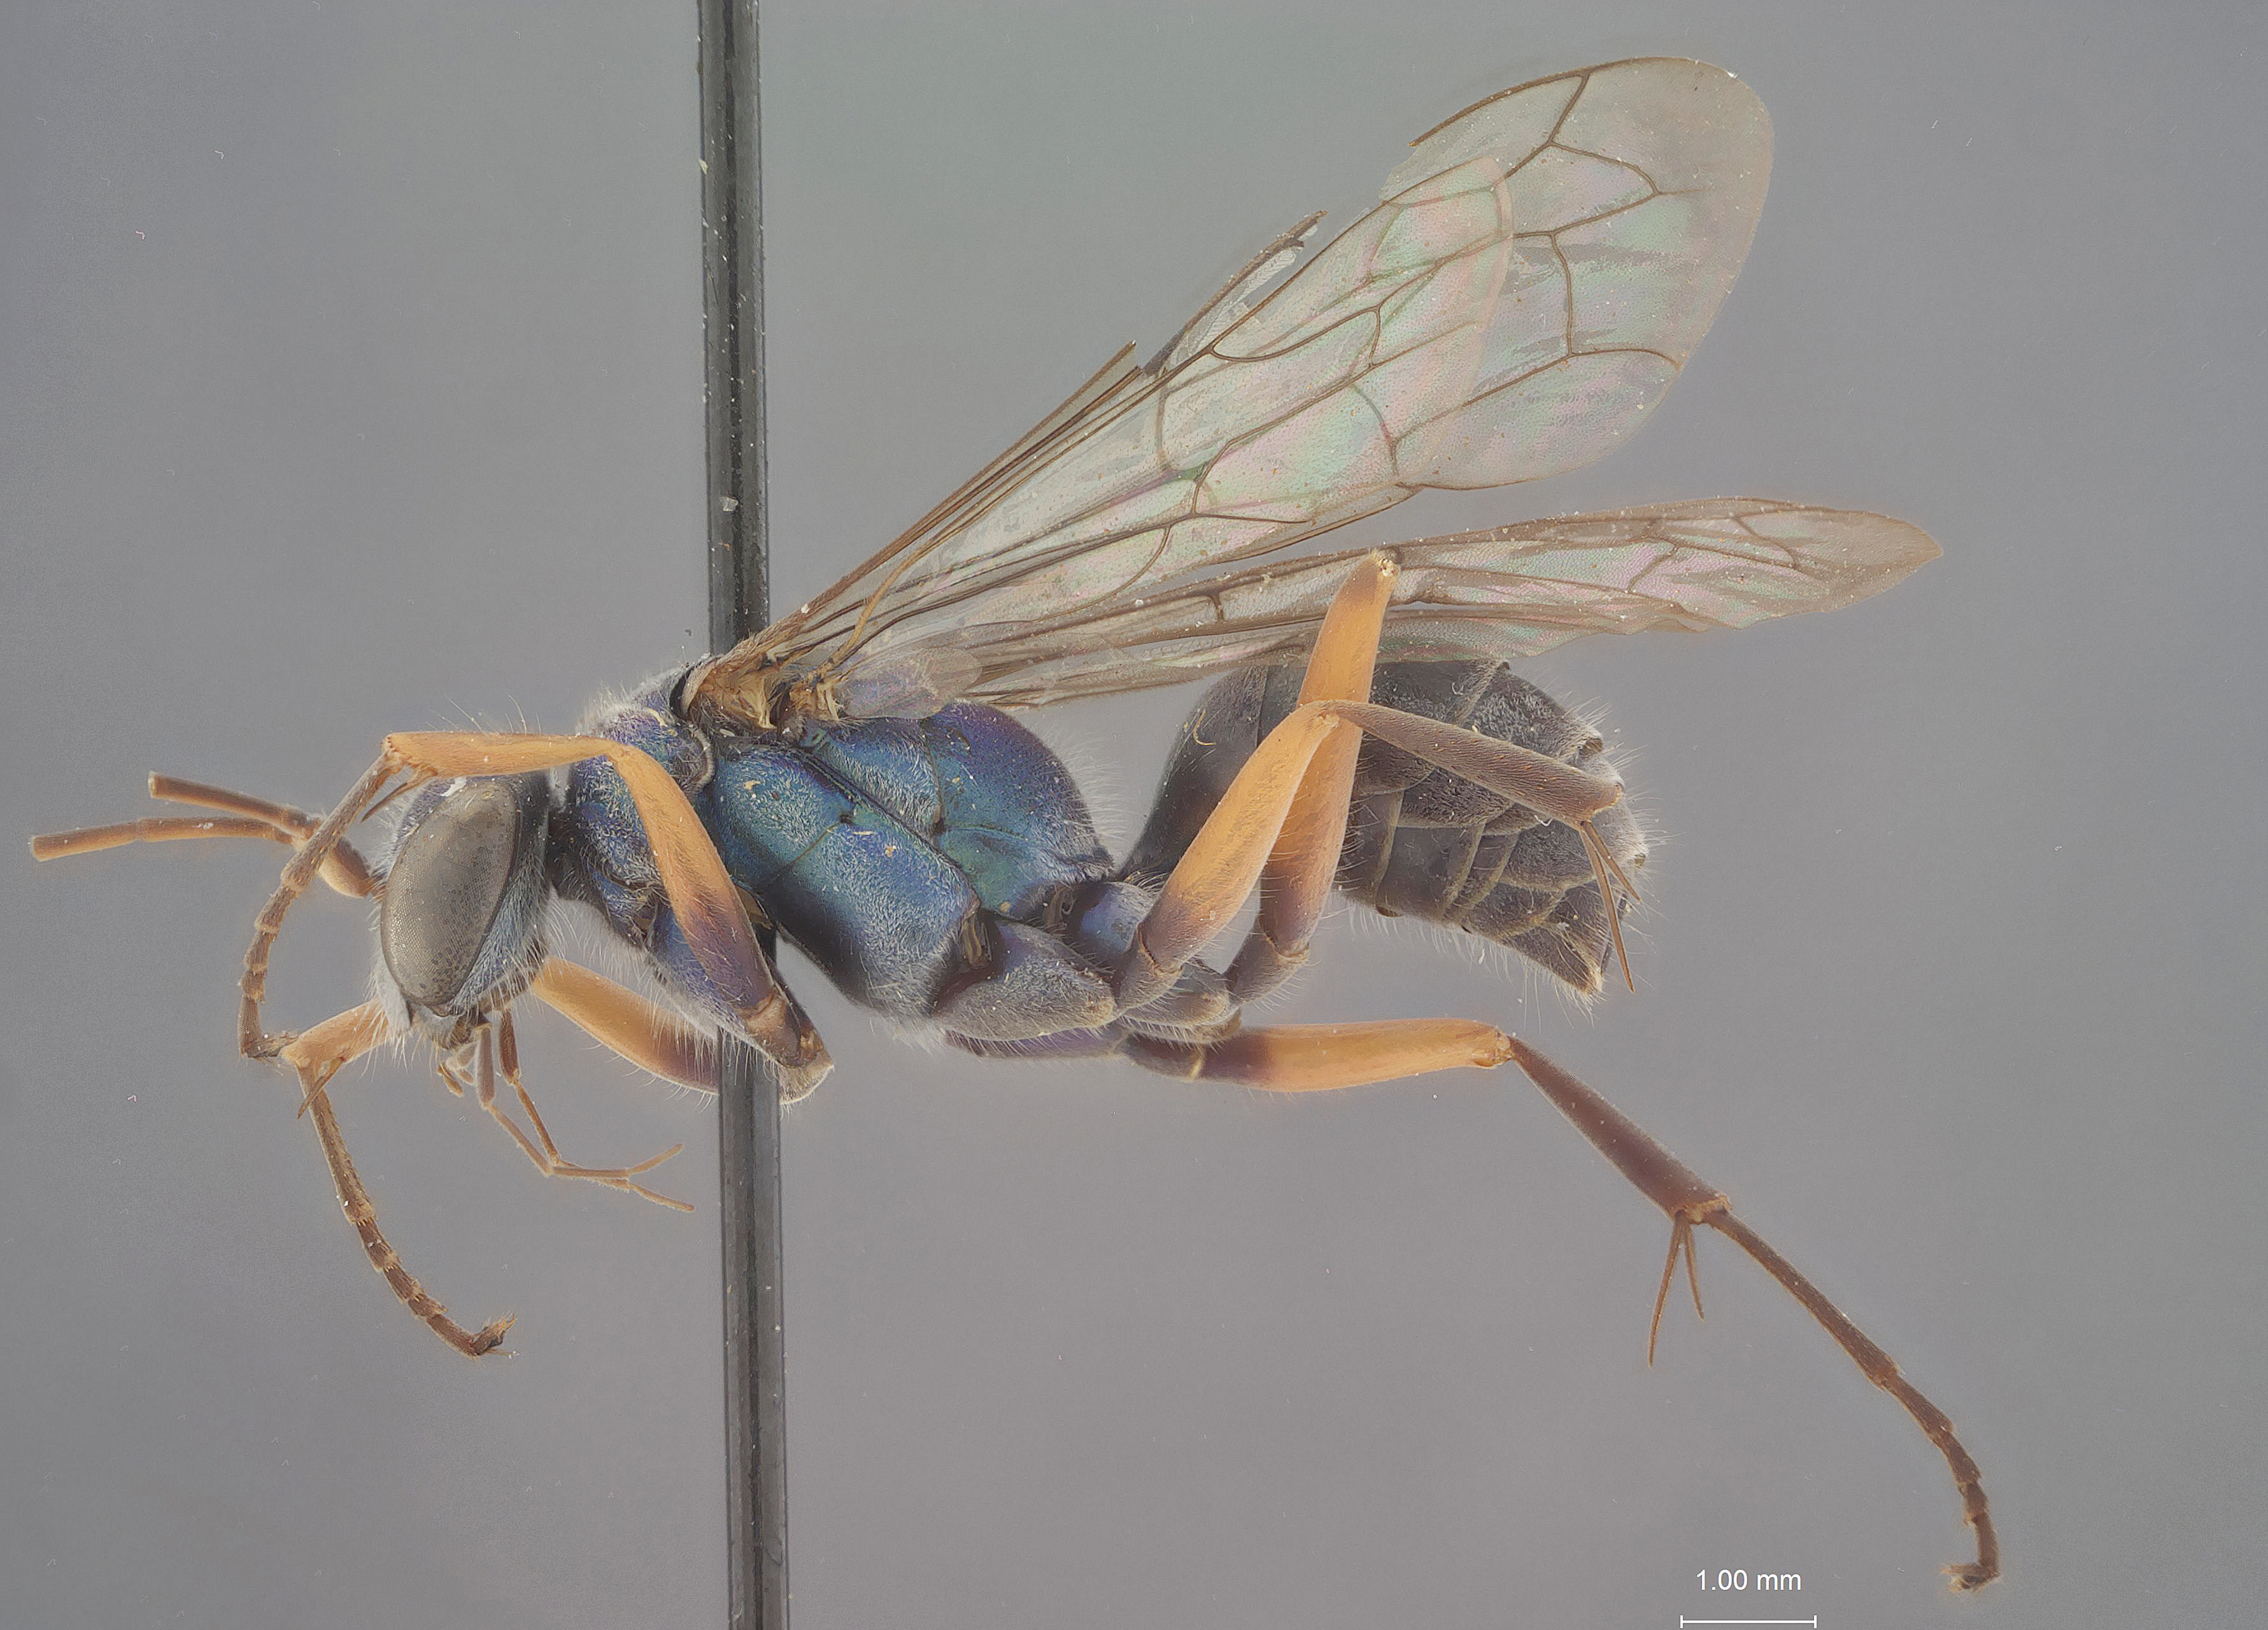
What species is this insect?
Auplopus earinus
